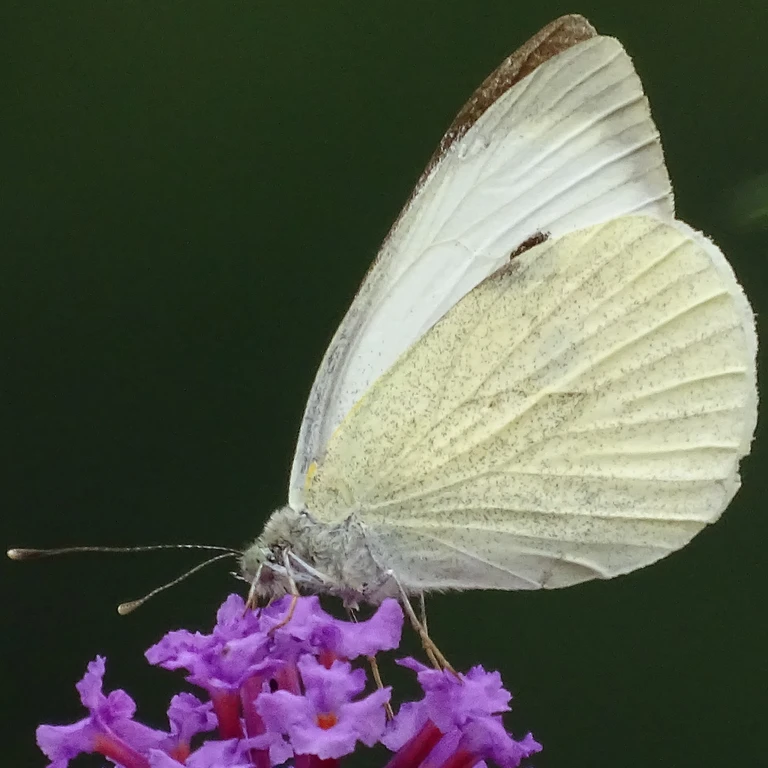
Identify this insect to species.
Pieris brassicae
